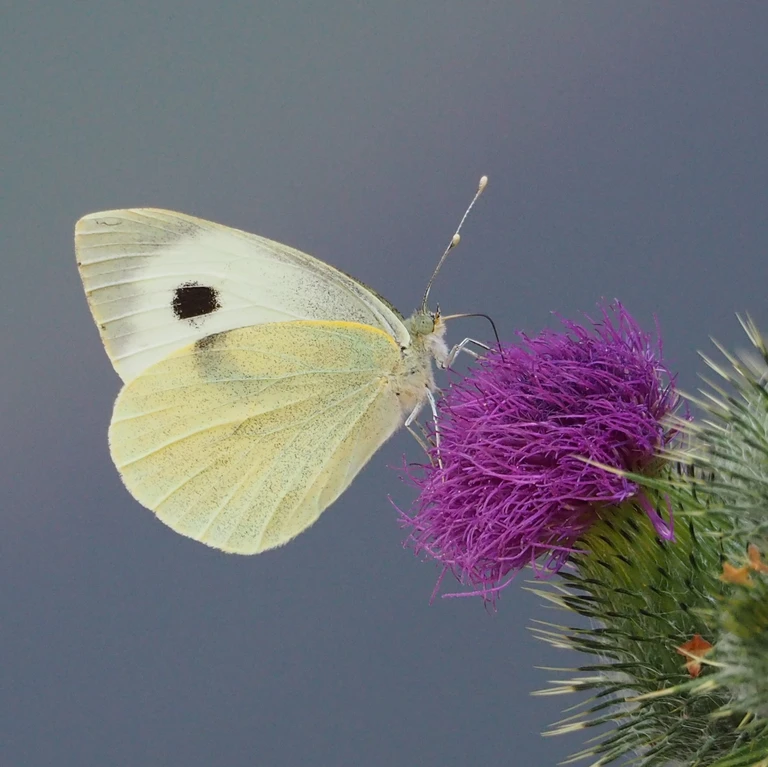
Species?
Pieris brassicae
